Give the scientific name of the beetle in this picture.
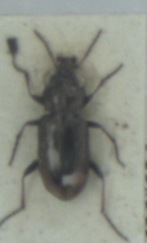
Notiophilus biguttatus
